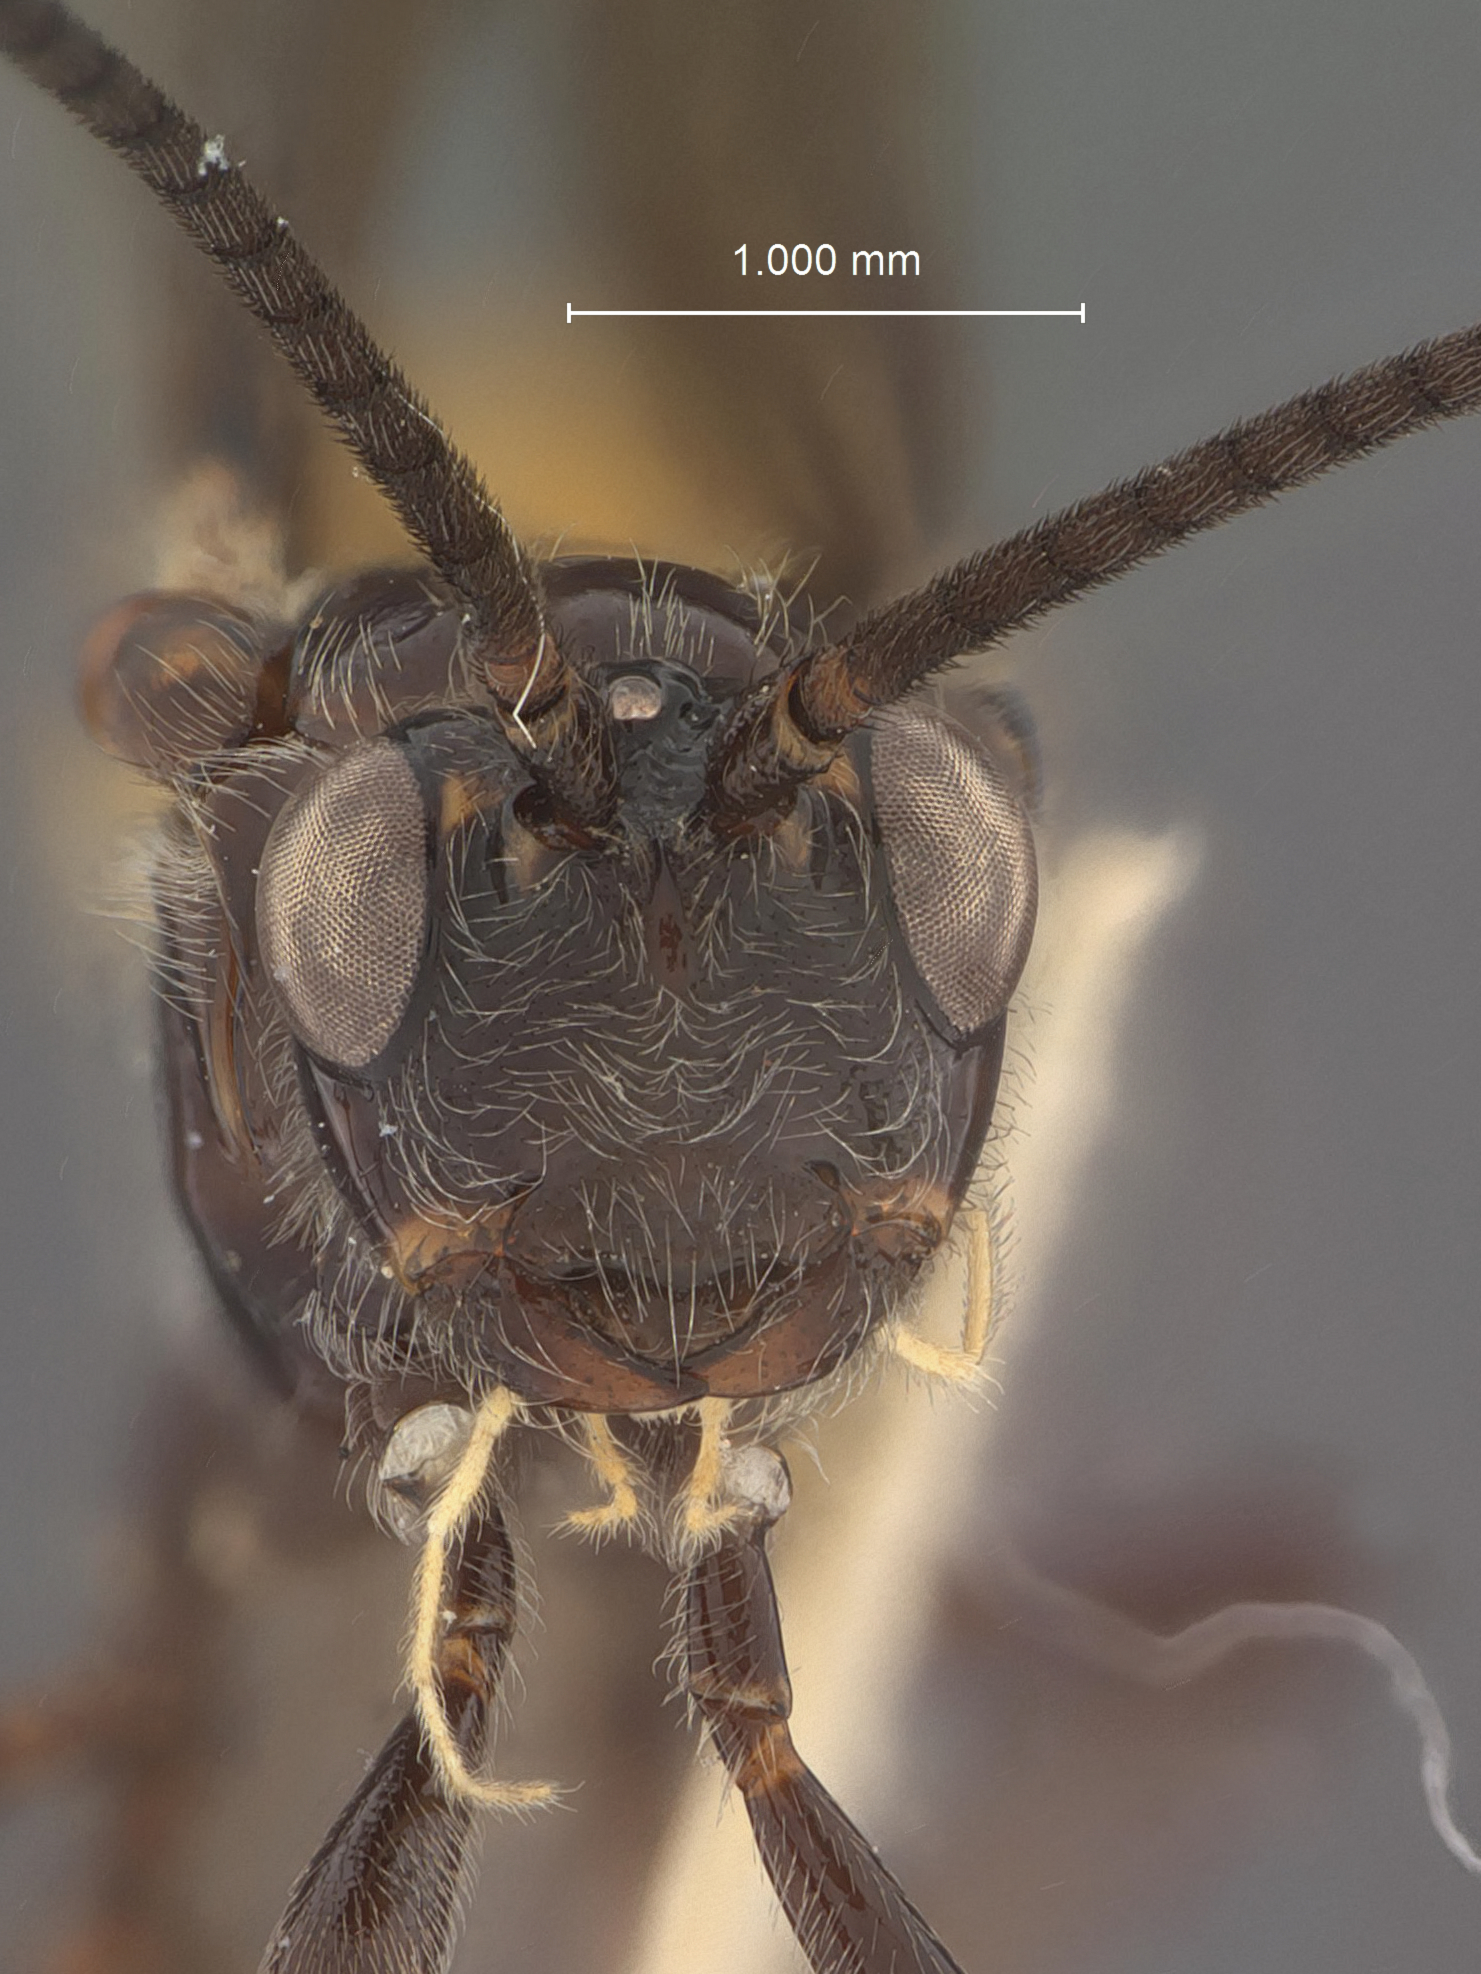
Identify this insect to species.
Opius toxotrypanae
